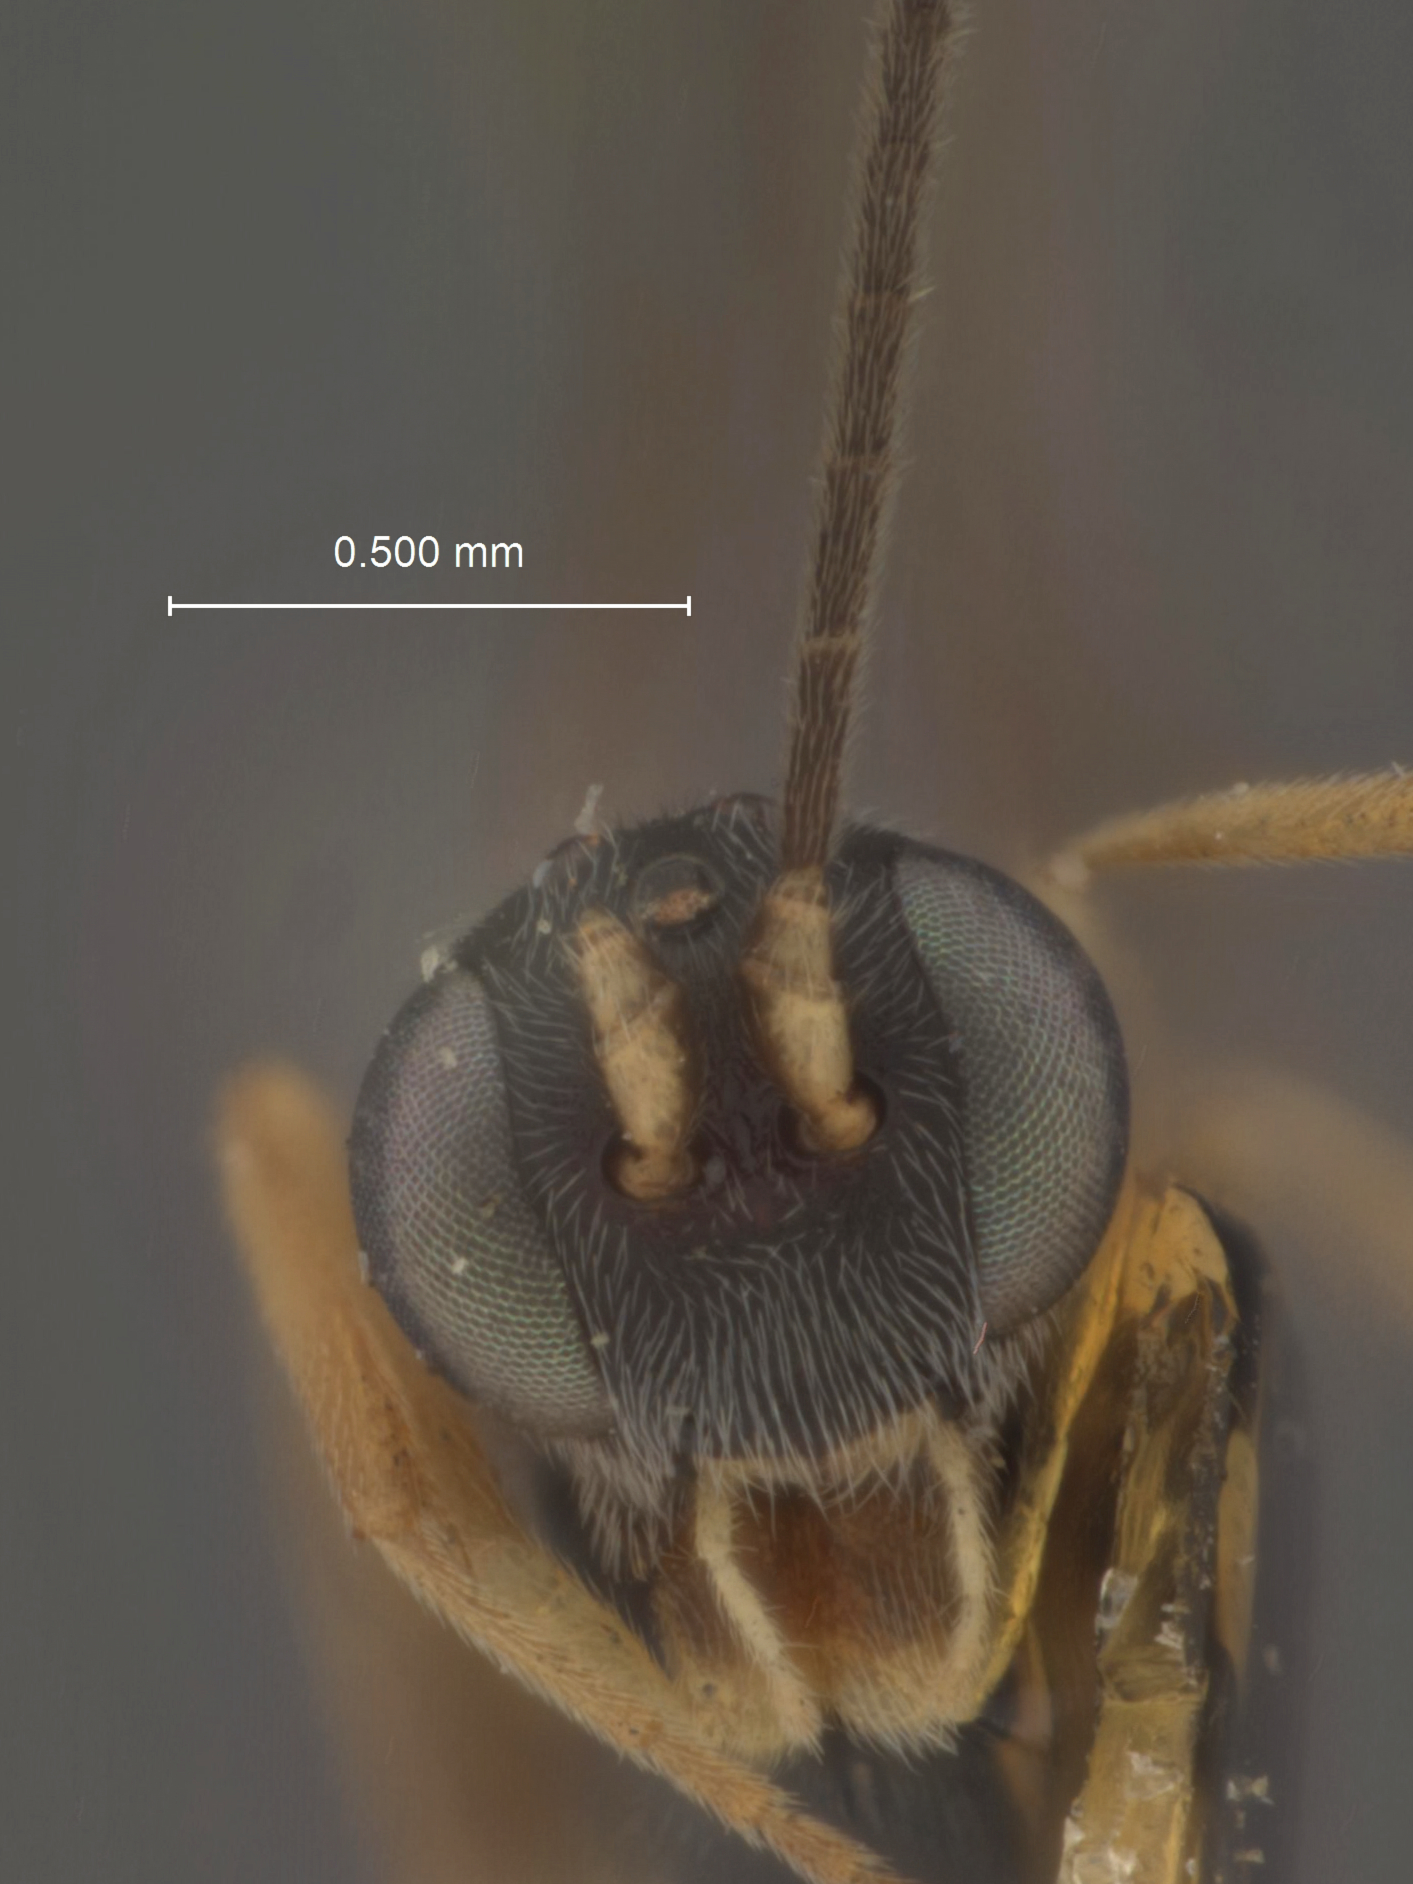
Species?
Phaedroctonus epinotiae
